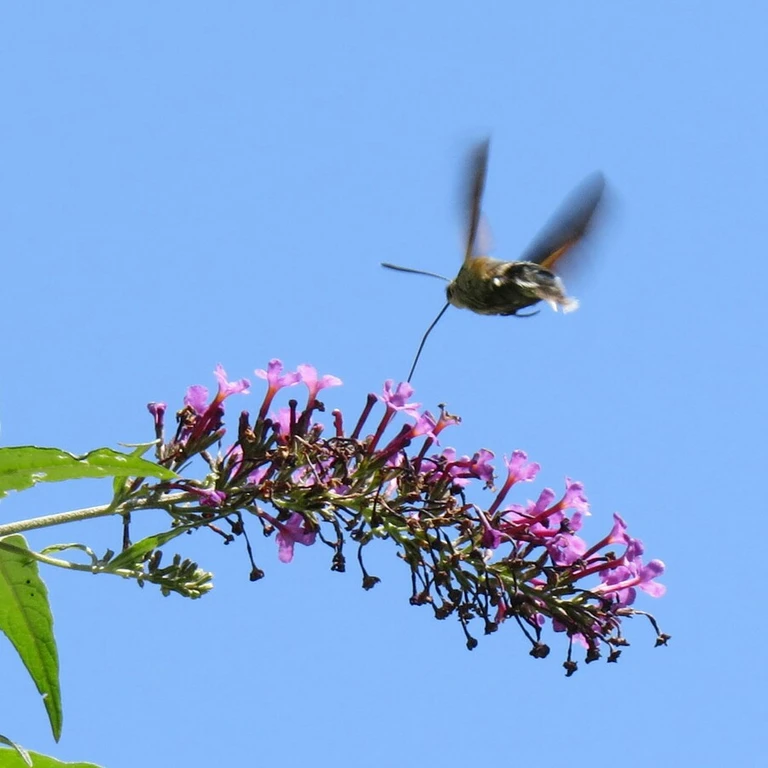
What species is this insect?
Macroglossum stellatarum
